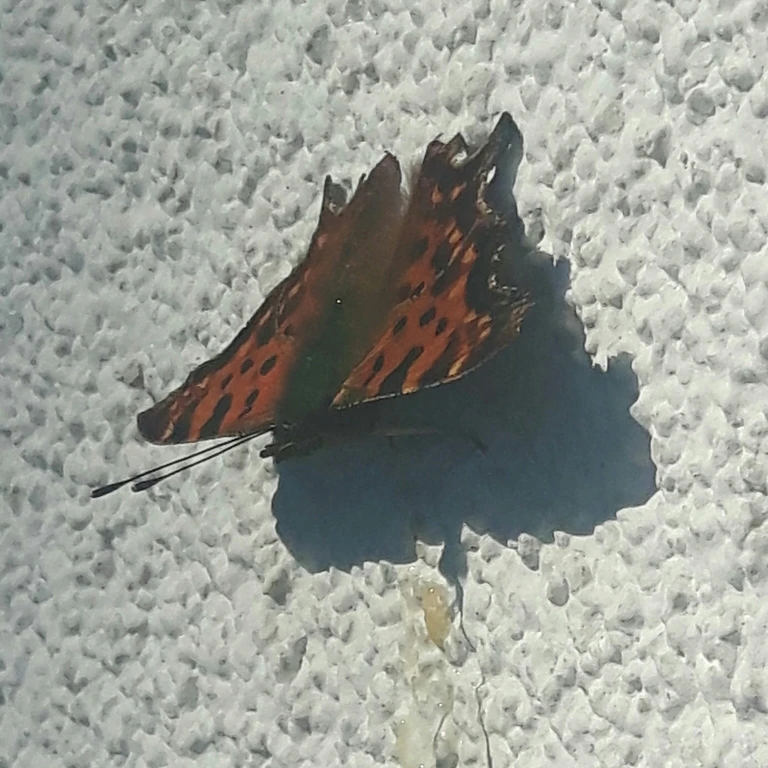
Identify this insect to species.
Polygonia c-album
